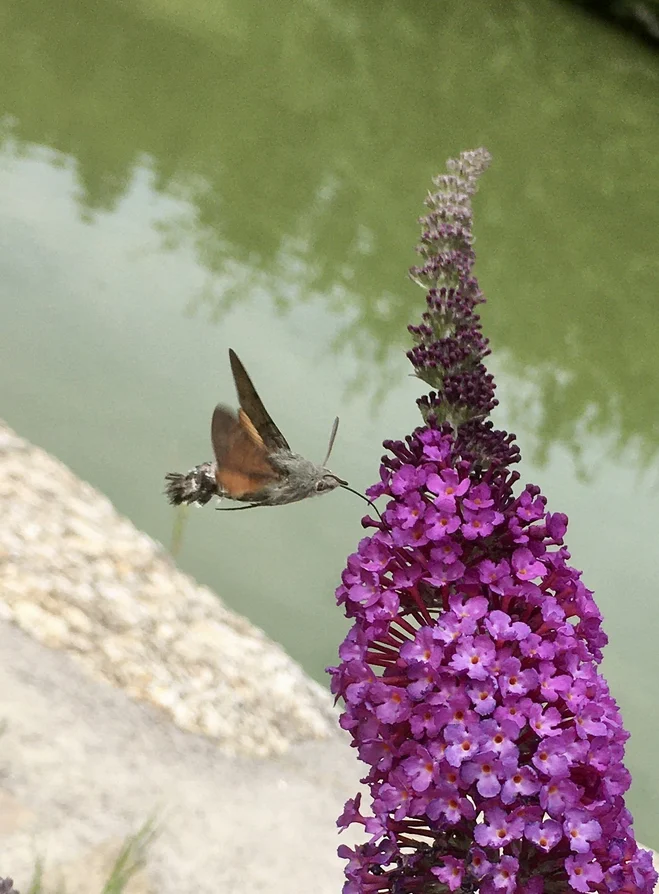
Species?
Macroglossum stellatarum
